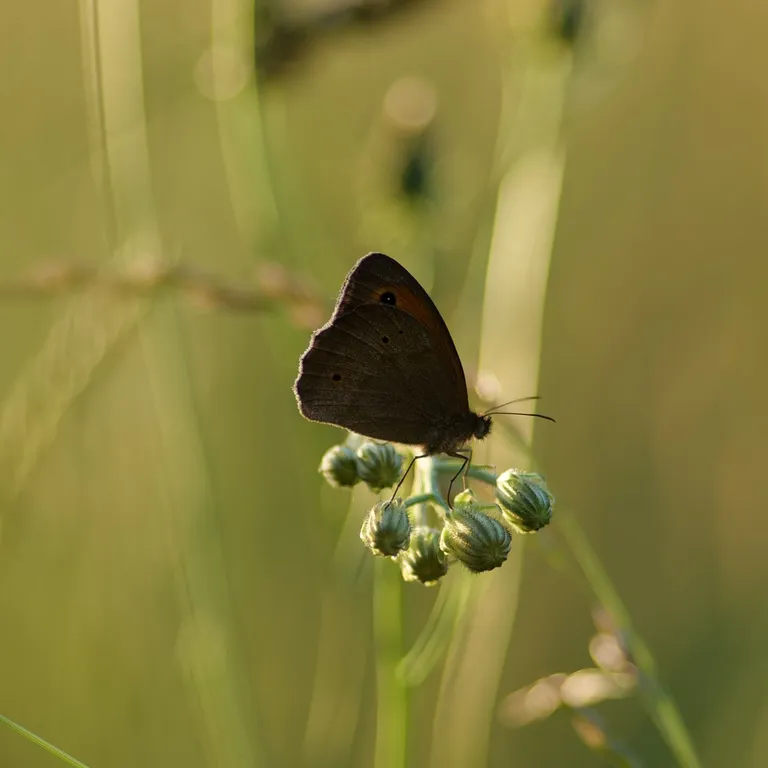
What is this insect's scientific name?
Maniola jurtina
